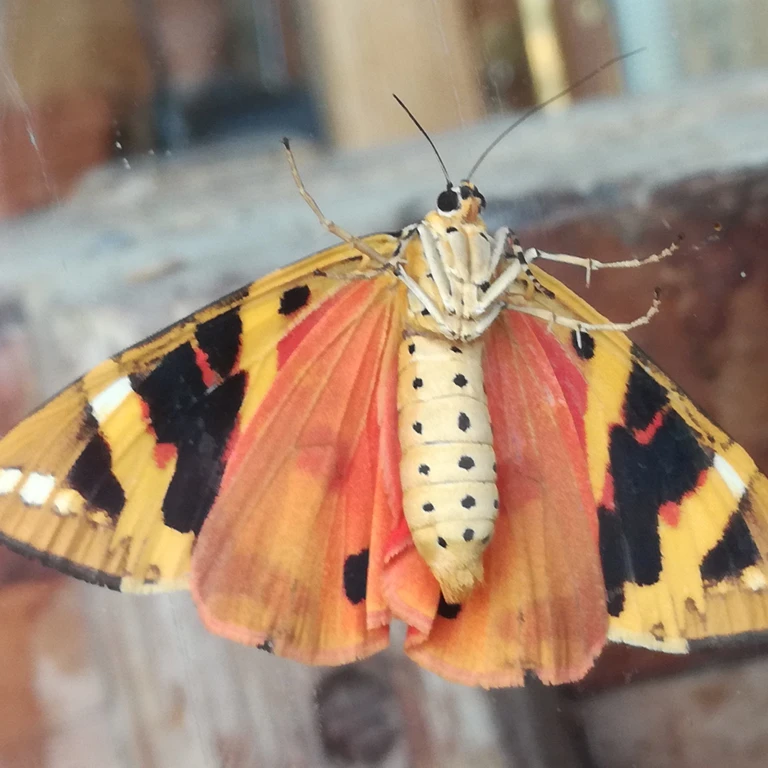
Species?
Euplagia quadripunctaria
